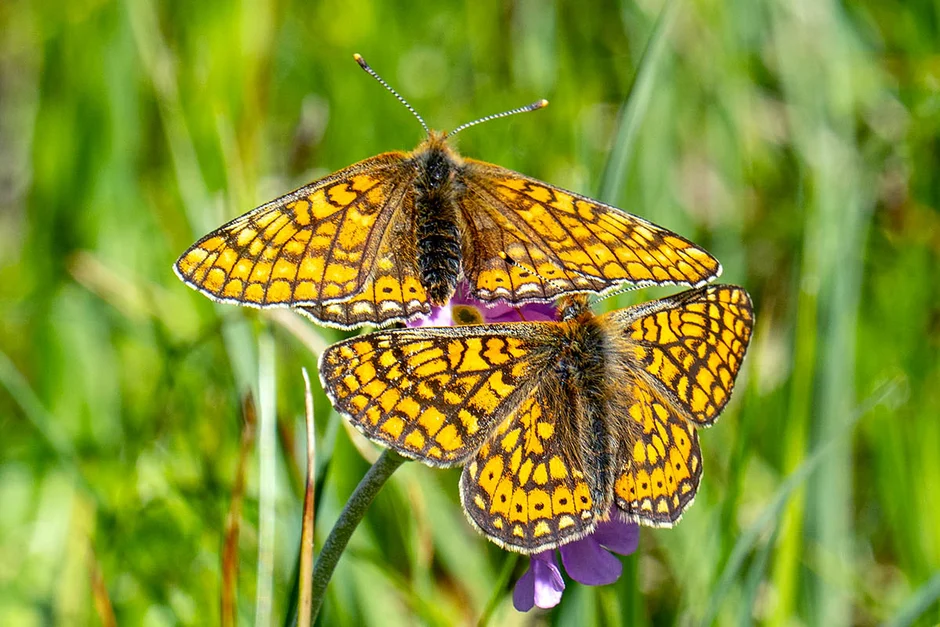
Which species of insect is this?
Euphydryas aurinia
